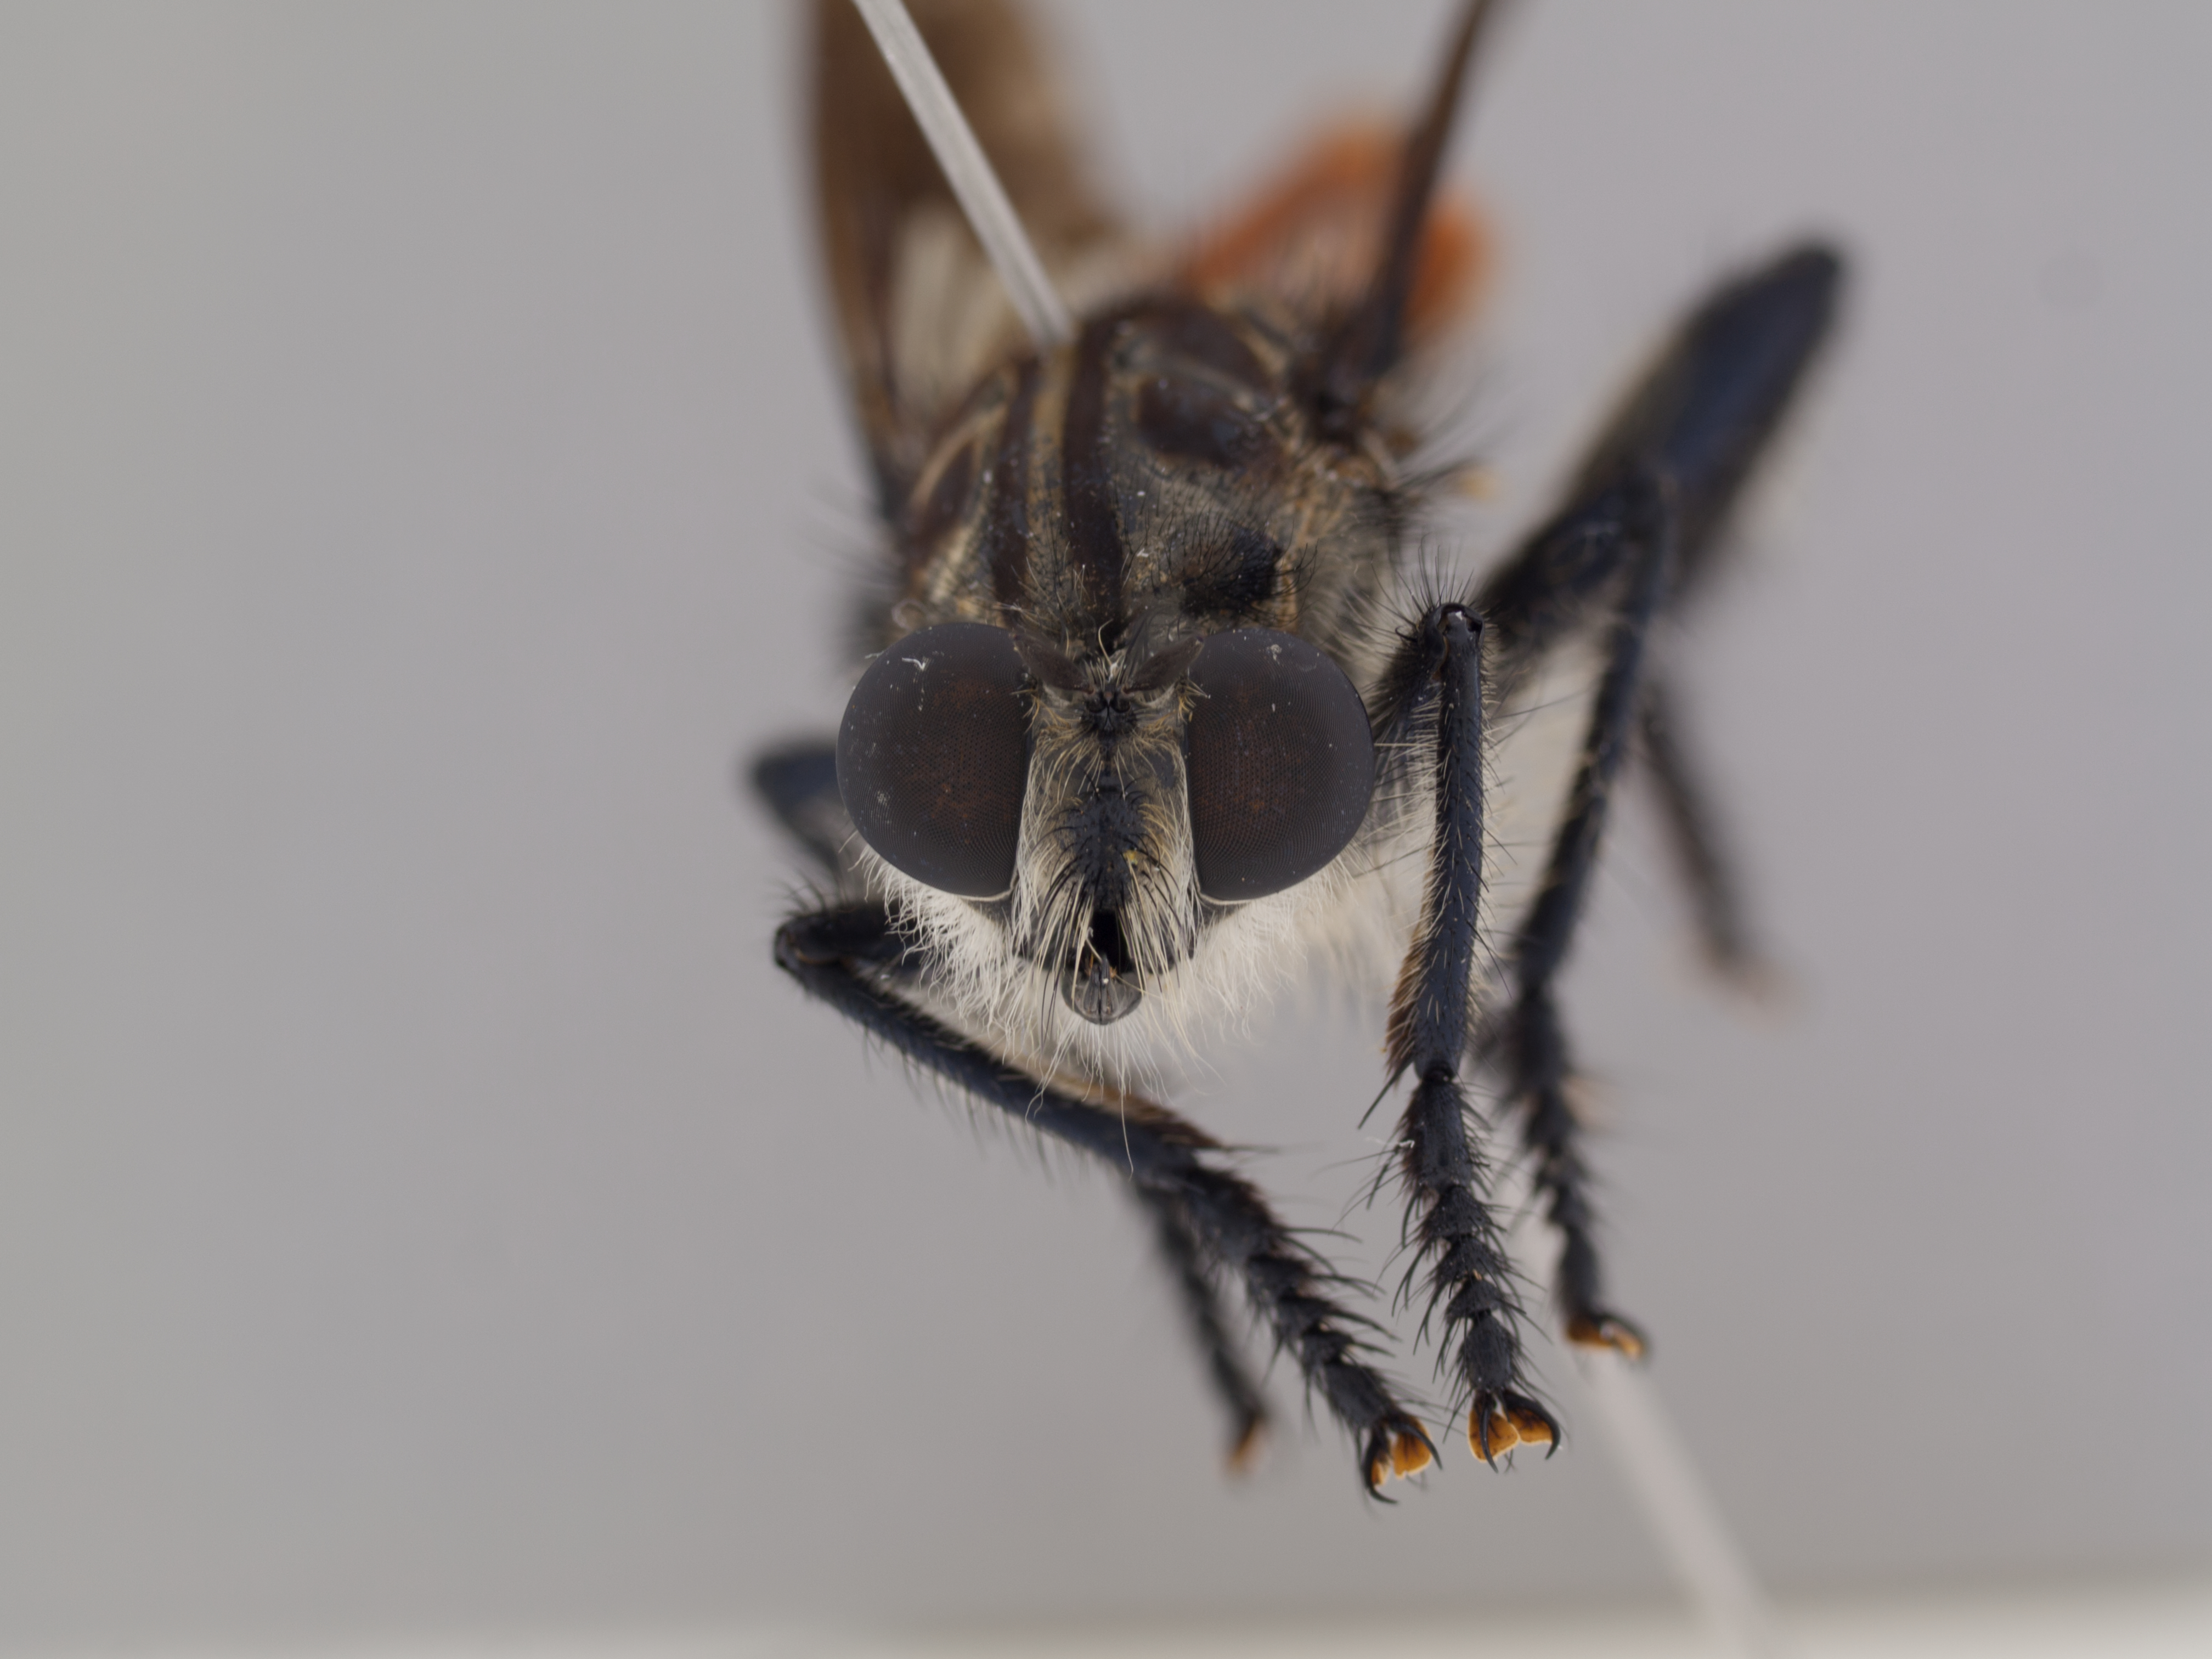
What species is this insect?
Pilica formidolosa
